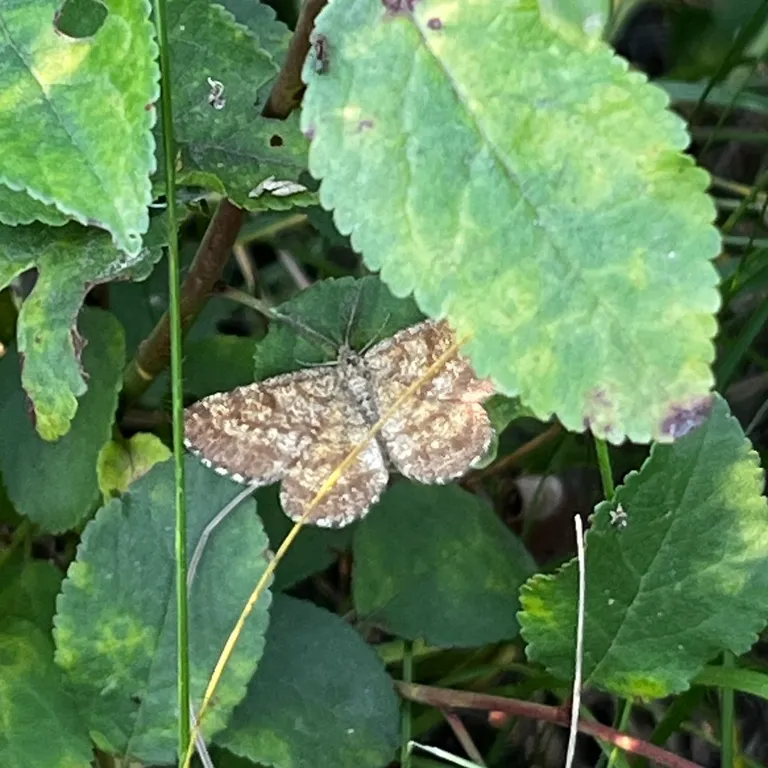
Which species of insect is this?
Ematurga atomaria
